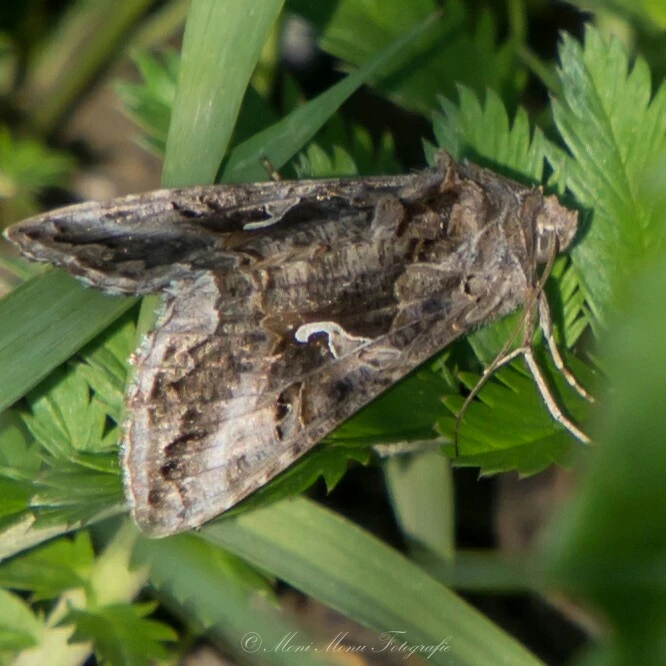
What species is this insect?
Autographa gamma
